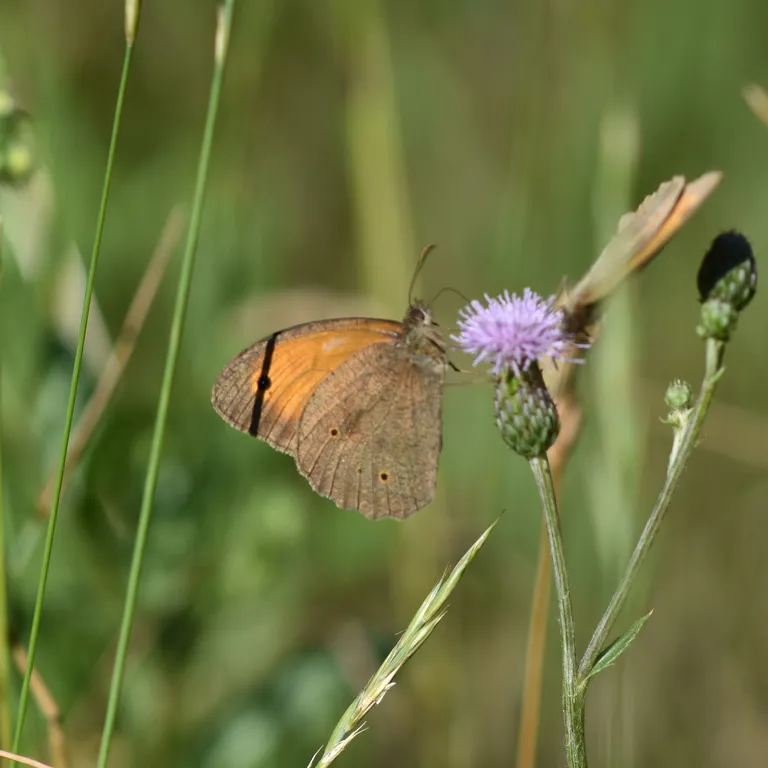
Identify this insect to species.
Maniola jurtina
